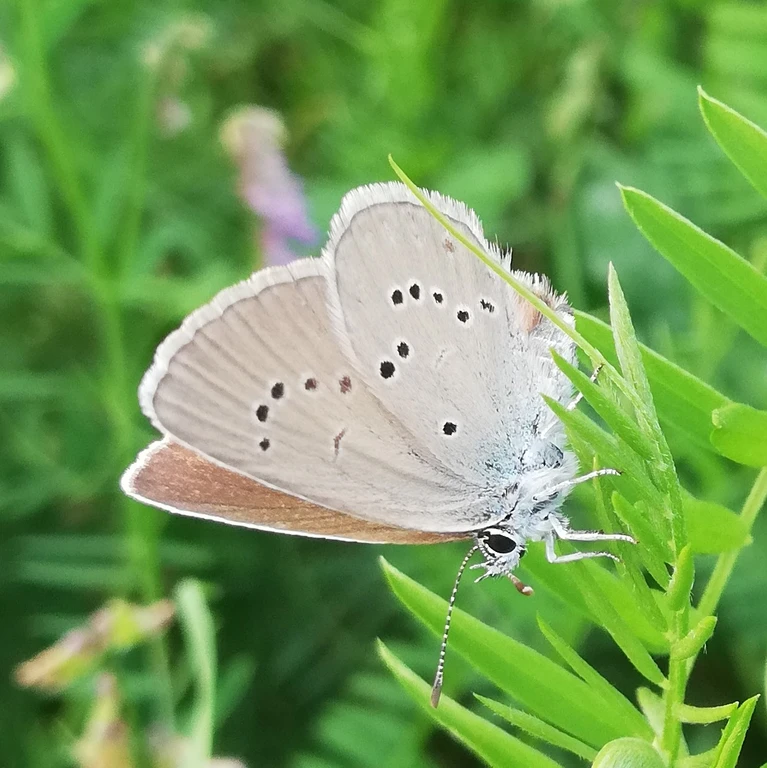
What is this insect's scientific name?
Cyaniris semiargus
